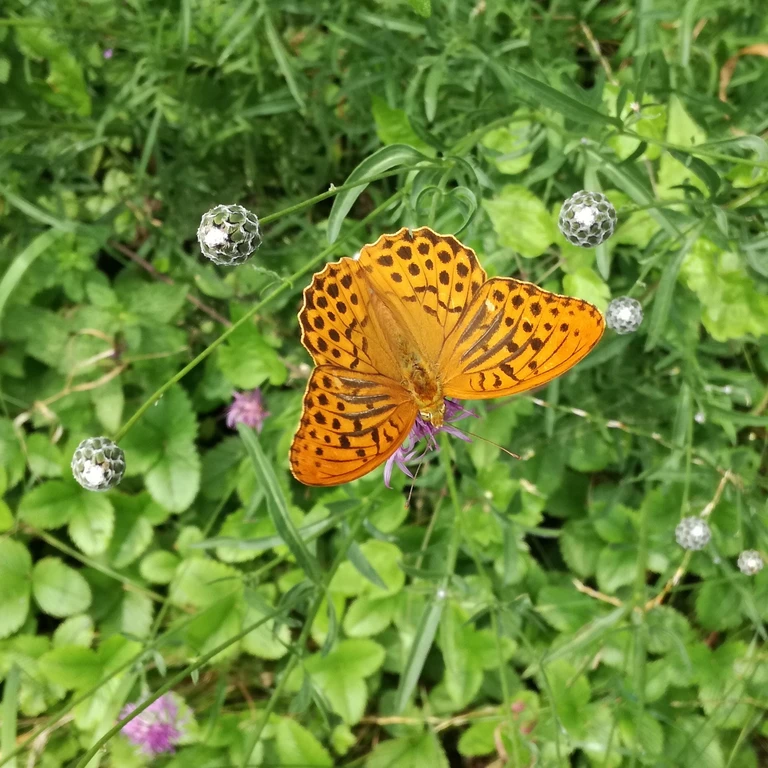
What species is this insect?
Argynnis paphia
